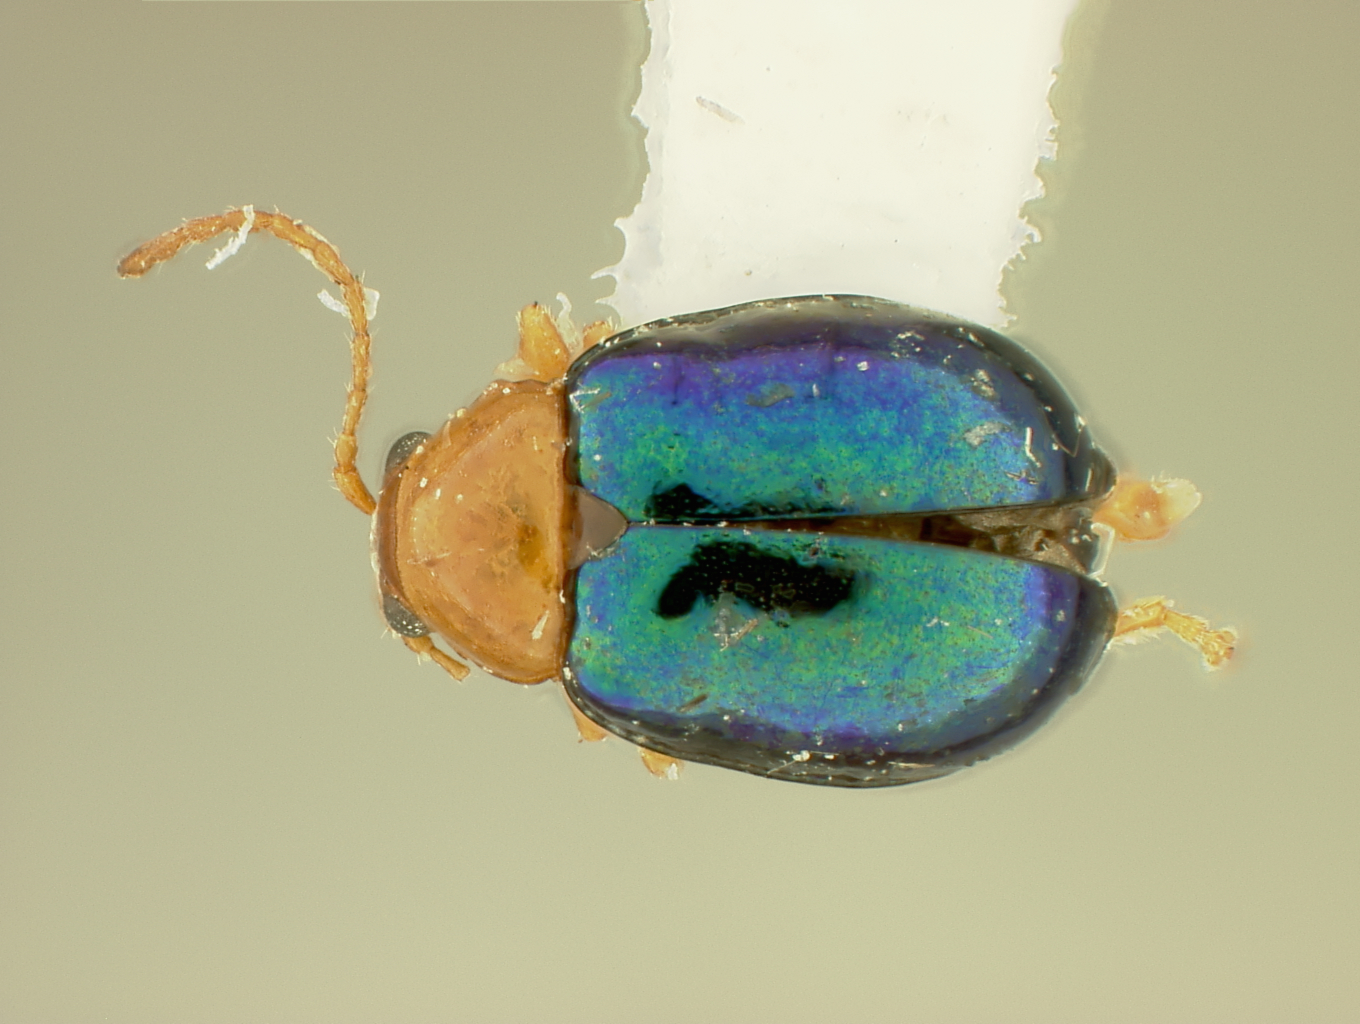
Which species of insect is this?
Homoschema dominicae
